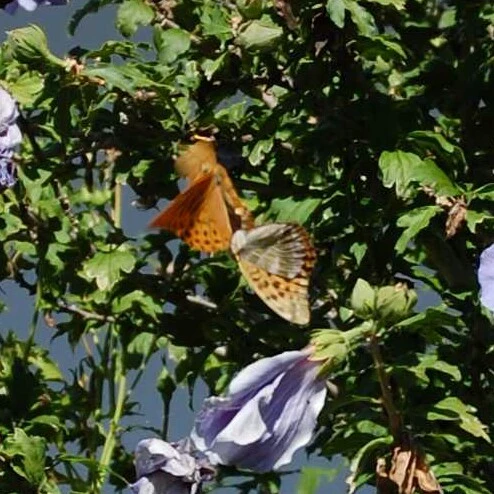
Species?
Argynnis paphia
